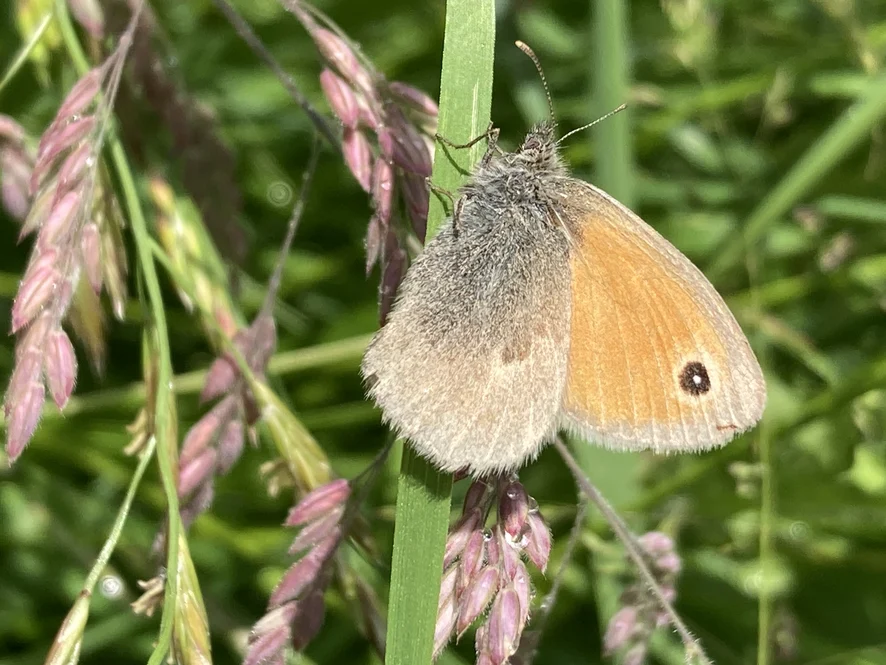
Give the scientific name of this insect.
Coenonympha pamphilus
